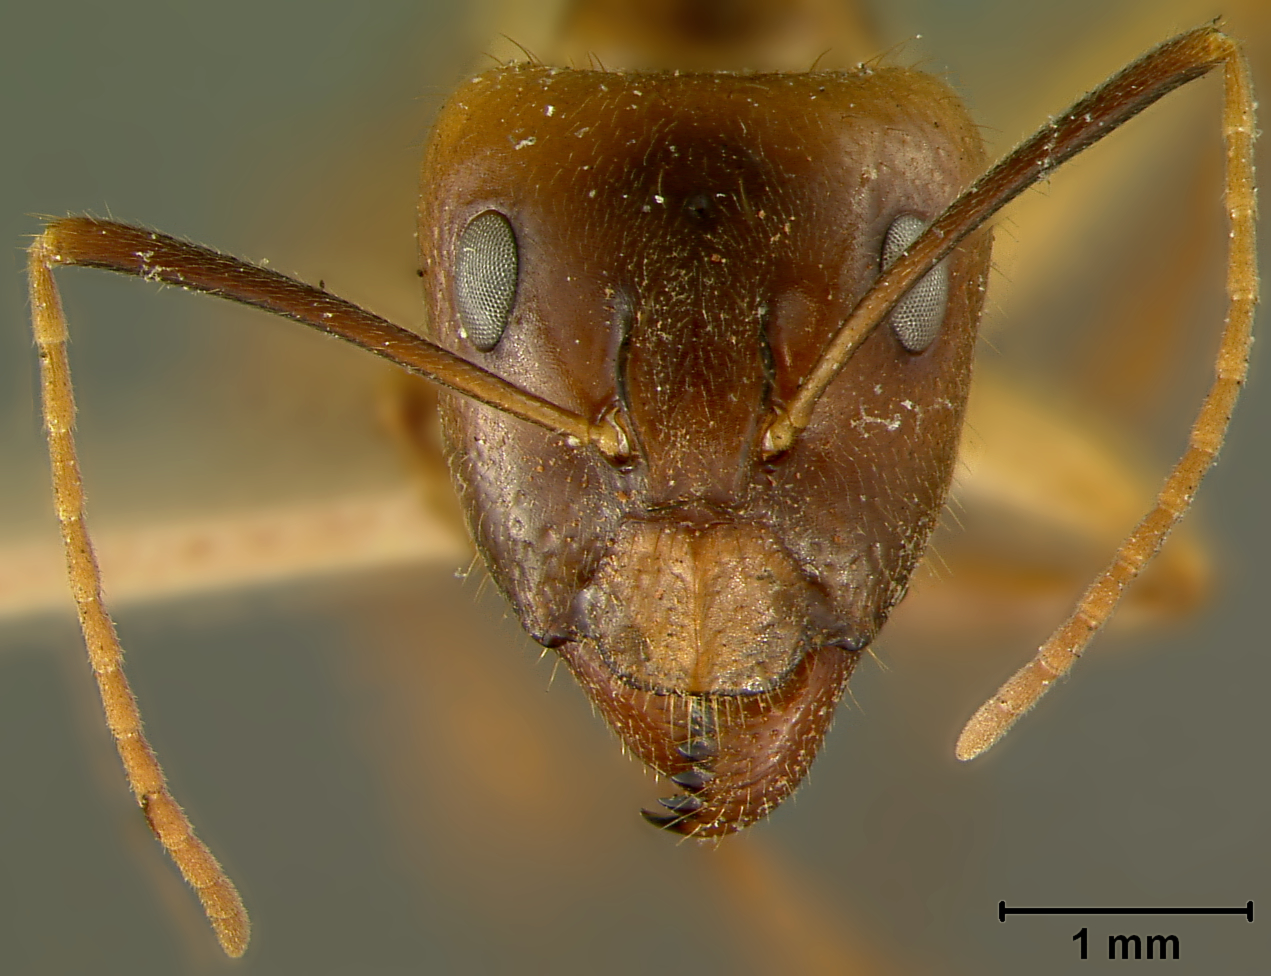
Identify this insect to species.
Camponotus maculatus
